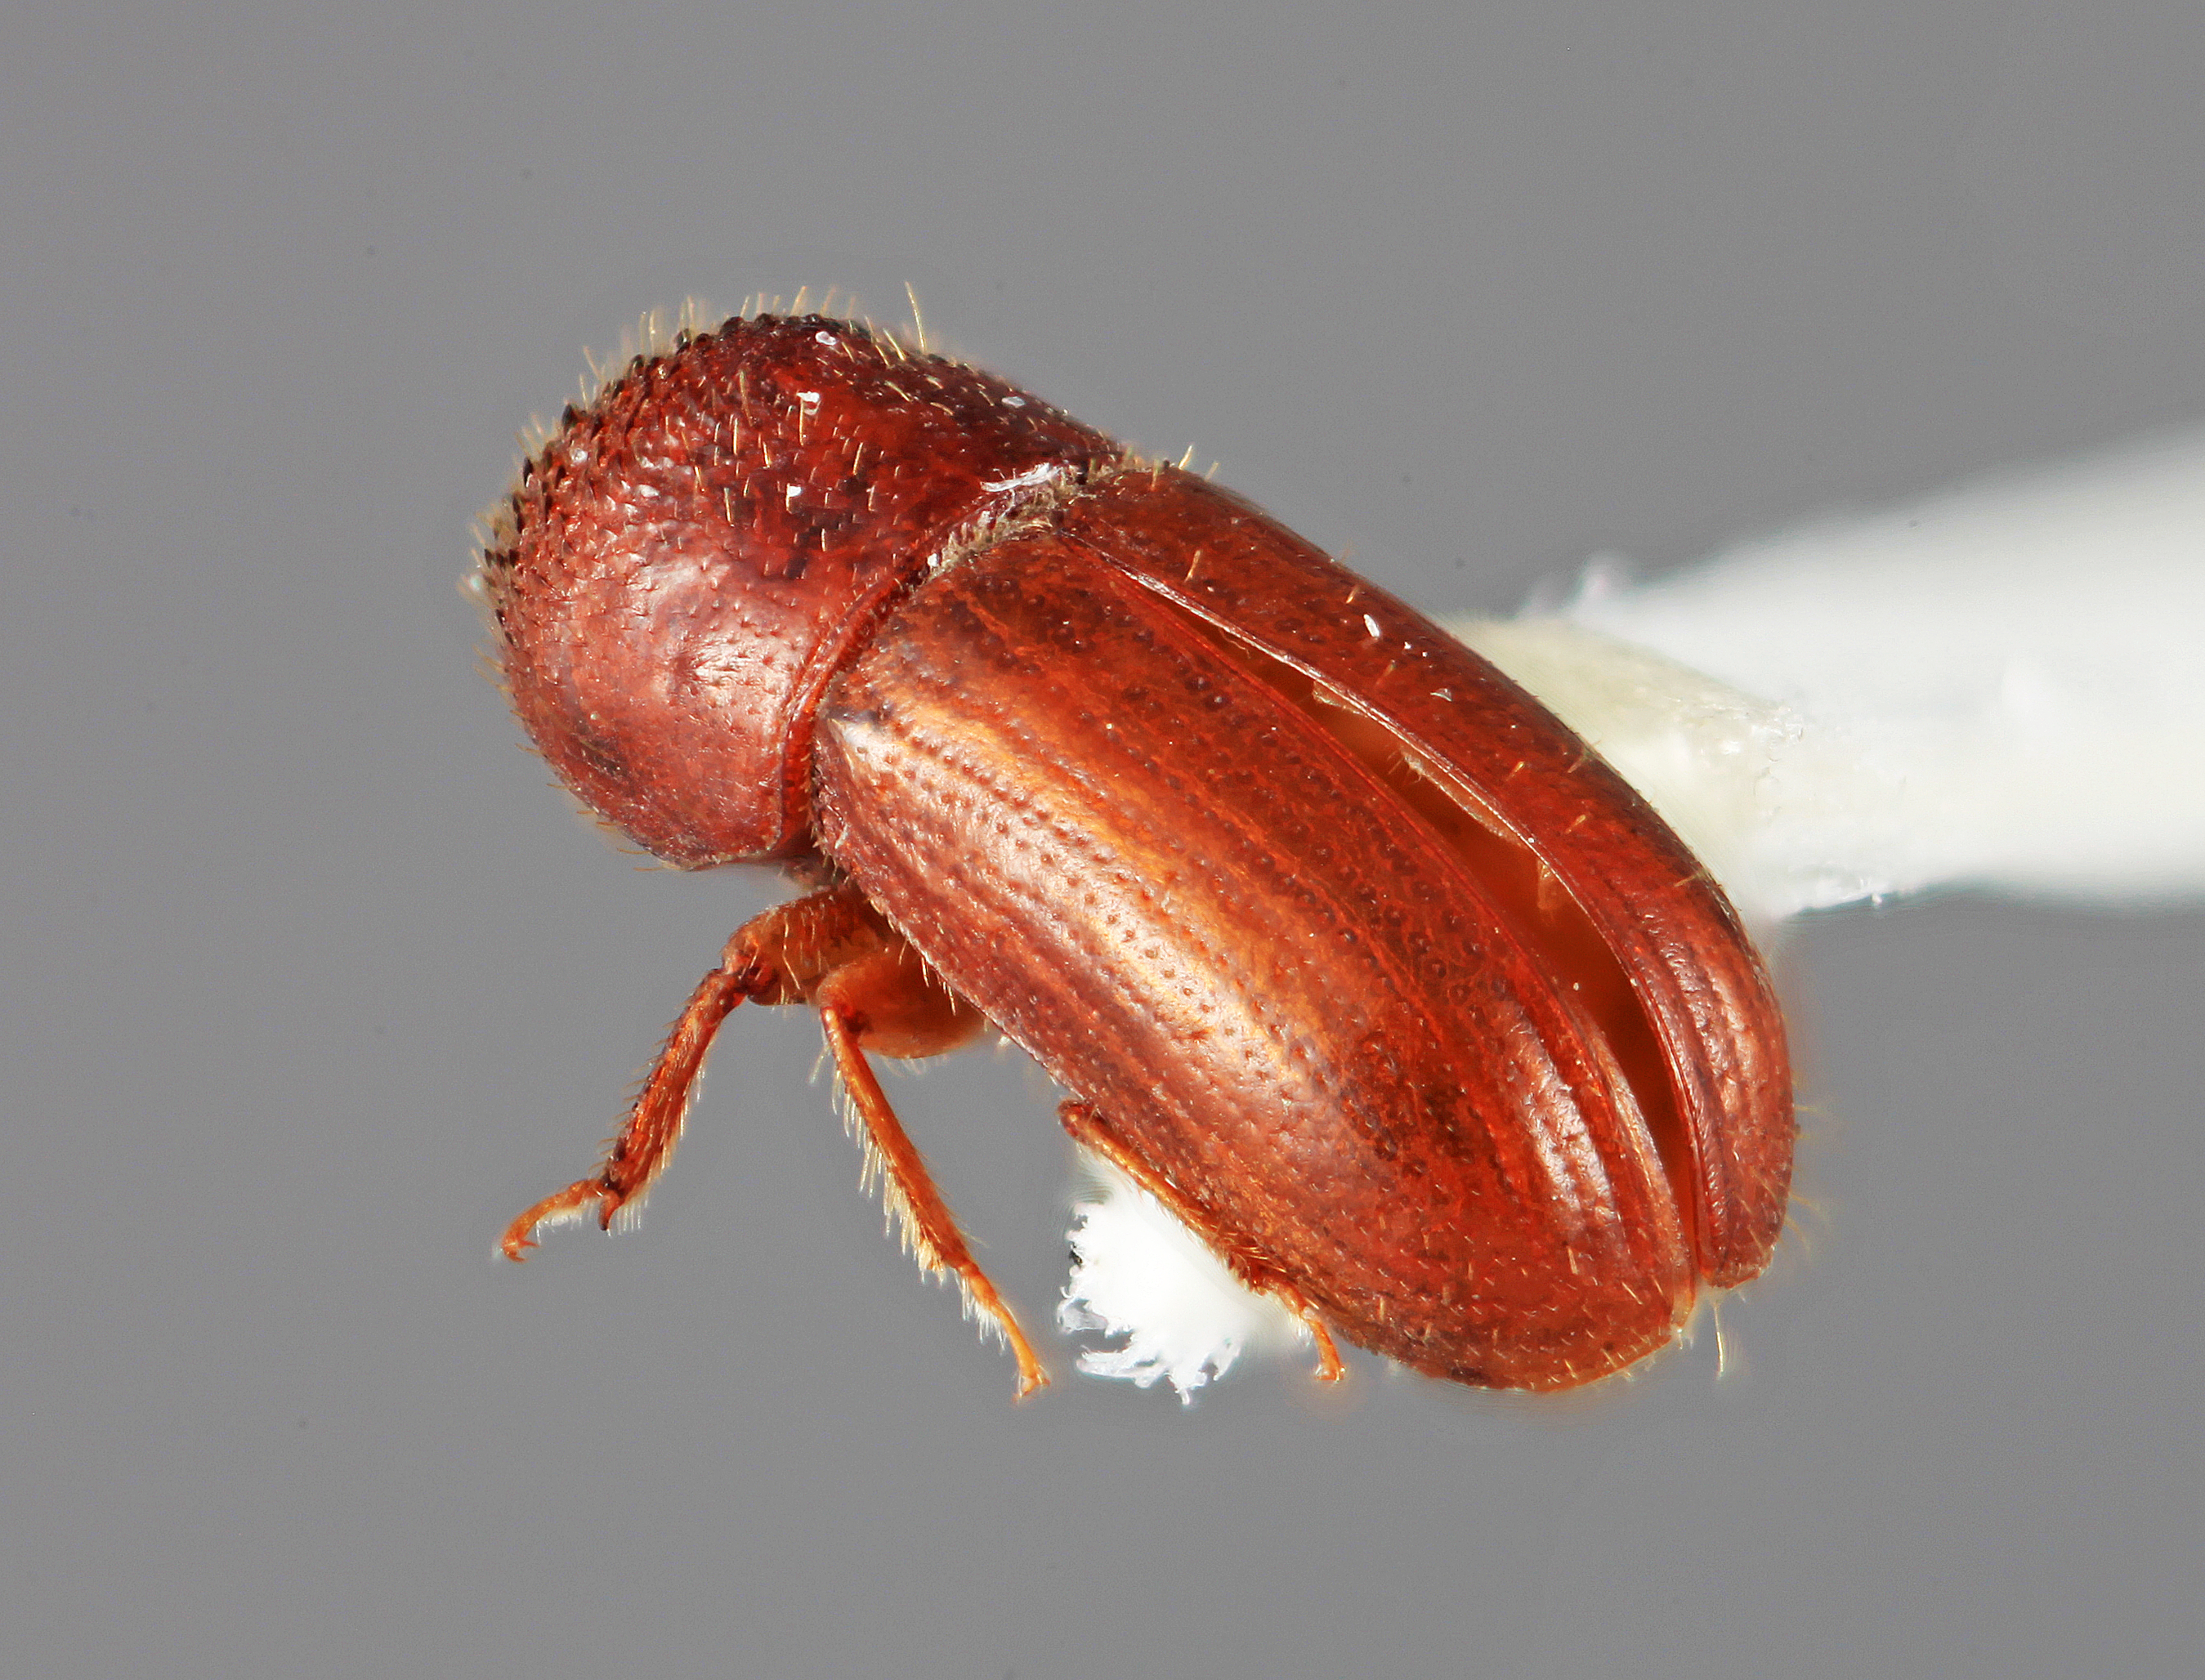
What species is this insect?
Cryptocarenus frontalis
